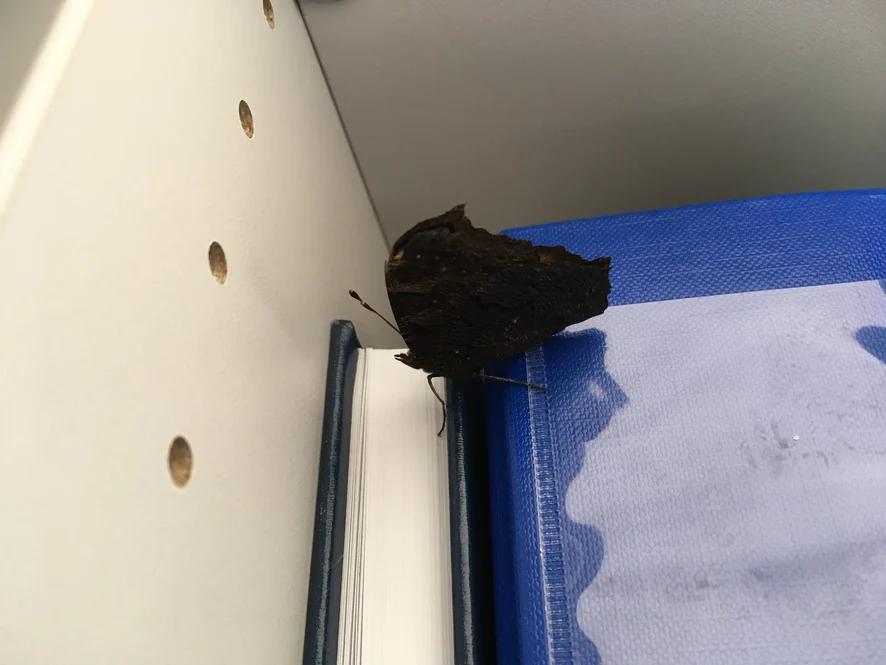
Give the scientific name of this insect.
Aglais io
